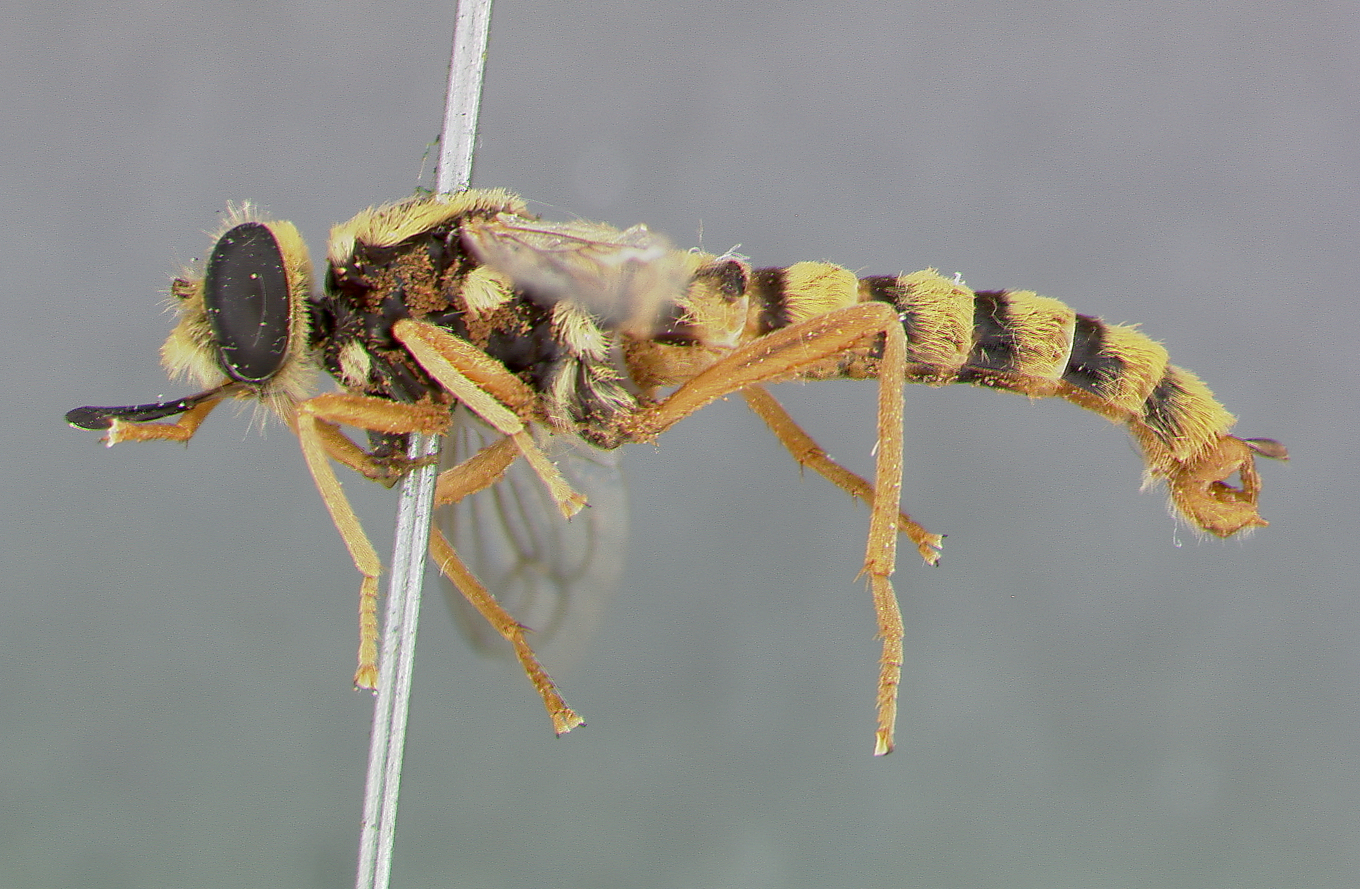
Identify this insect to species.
Leptomydas concinnus
